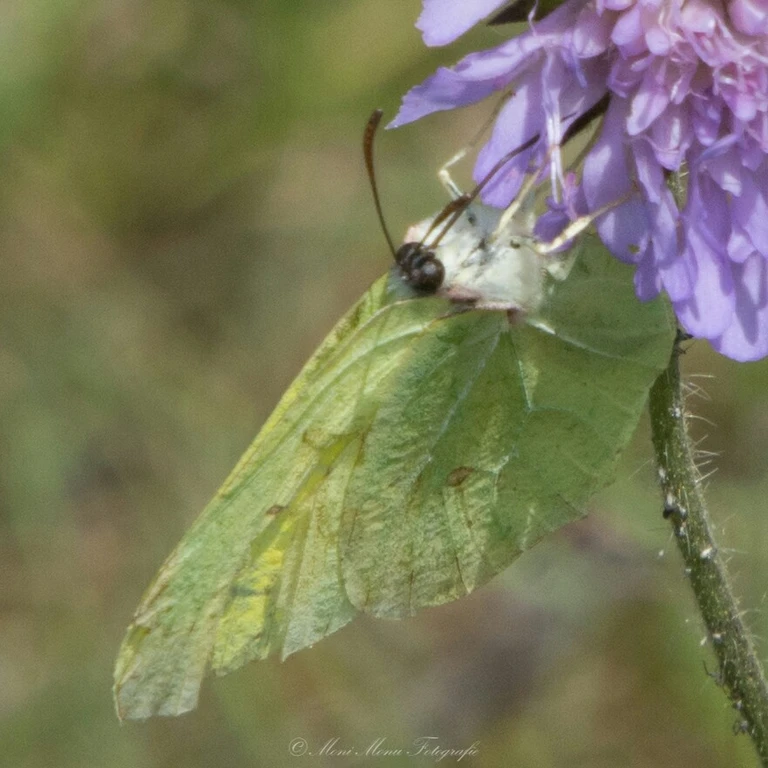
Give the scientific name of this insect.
Gonepteryx rhamni
